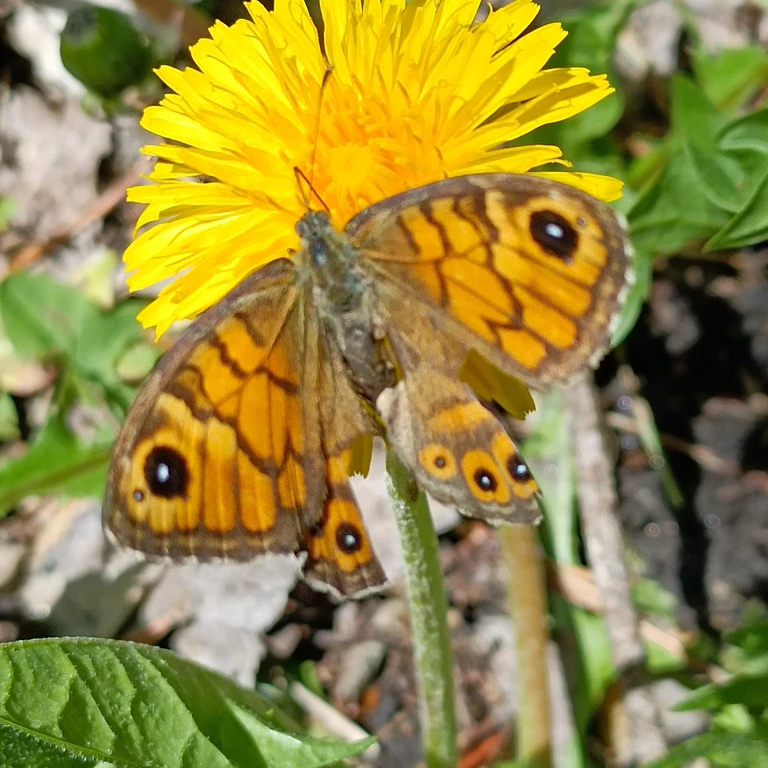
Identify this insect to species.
Lasiommata megera (also Pararge megera)
